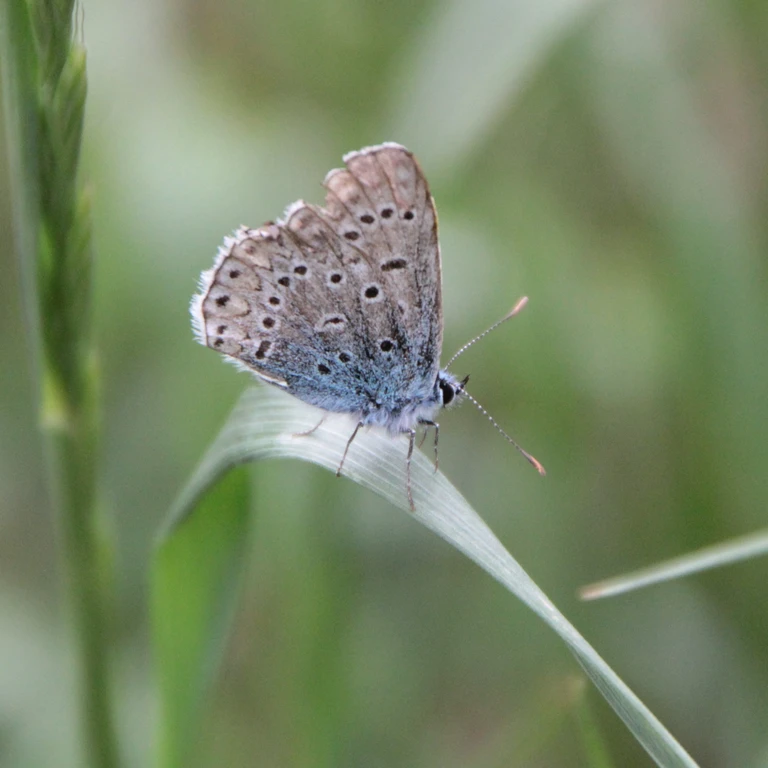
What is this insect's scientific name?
Polyommatus icarus
